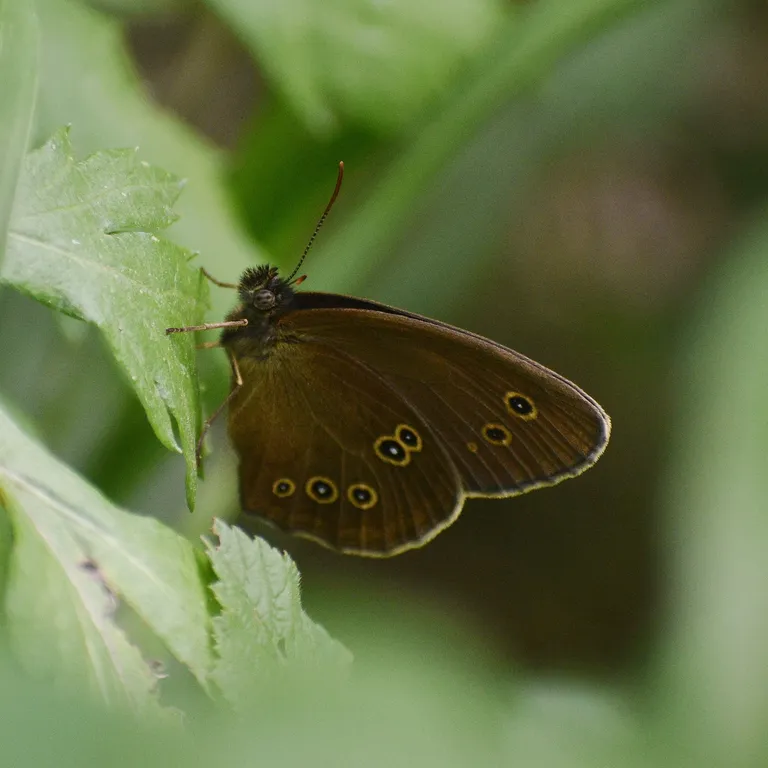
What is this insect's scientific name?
Aphantopus hyperantus
